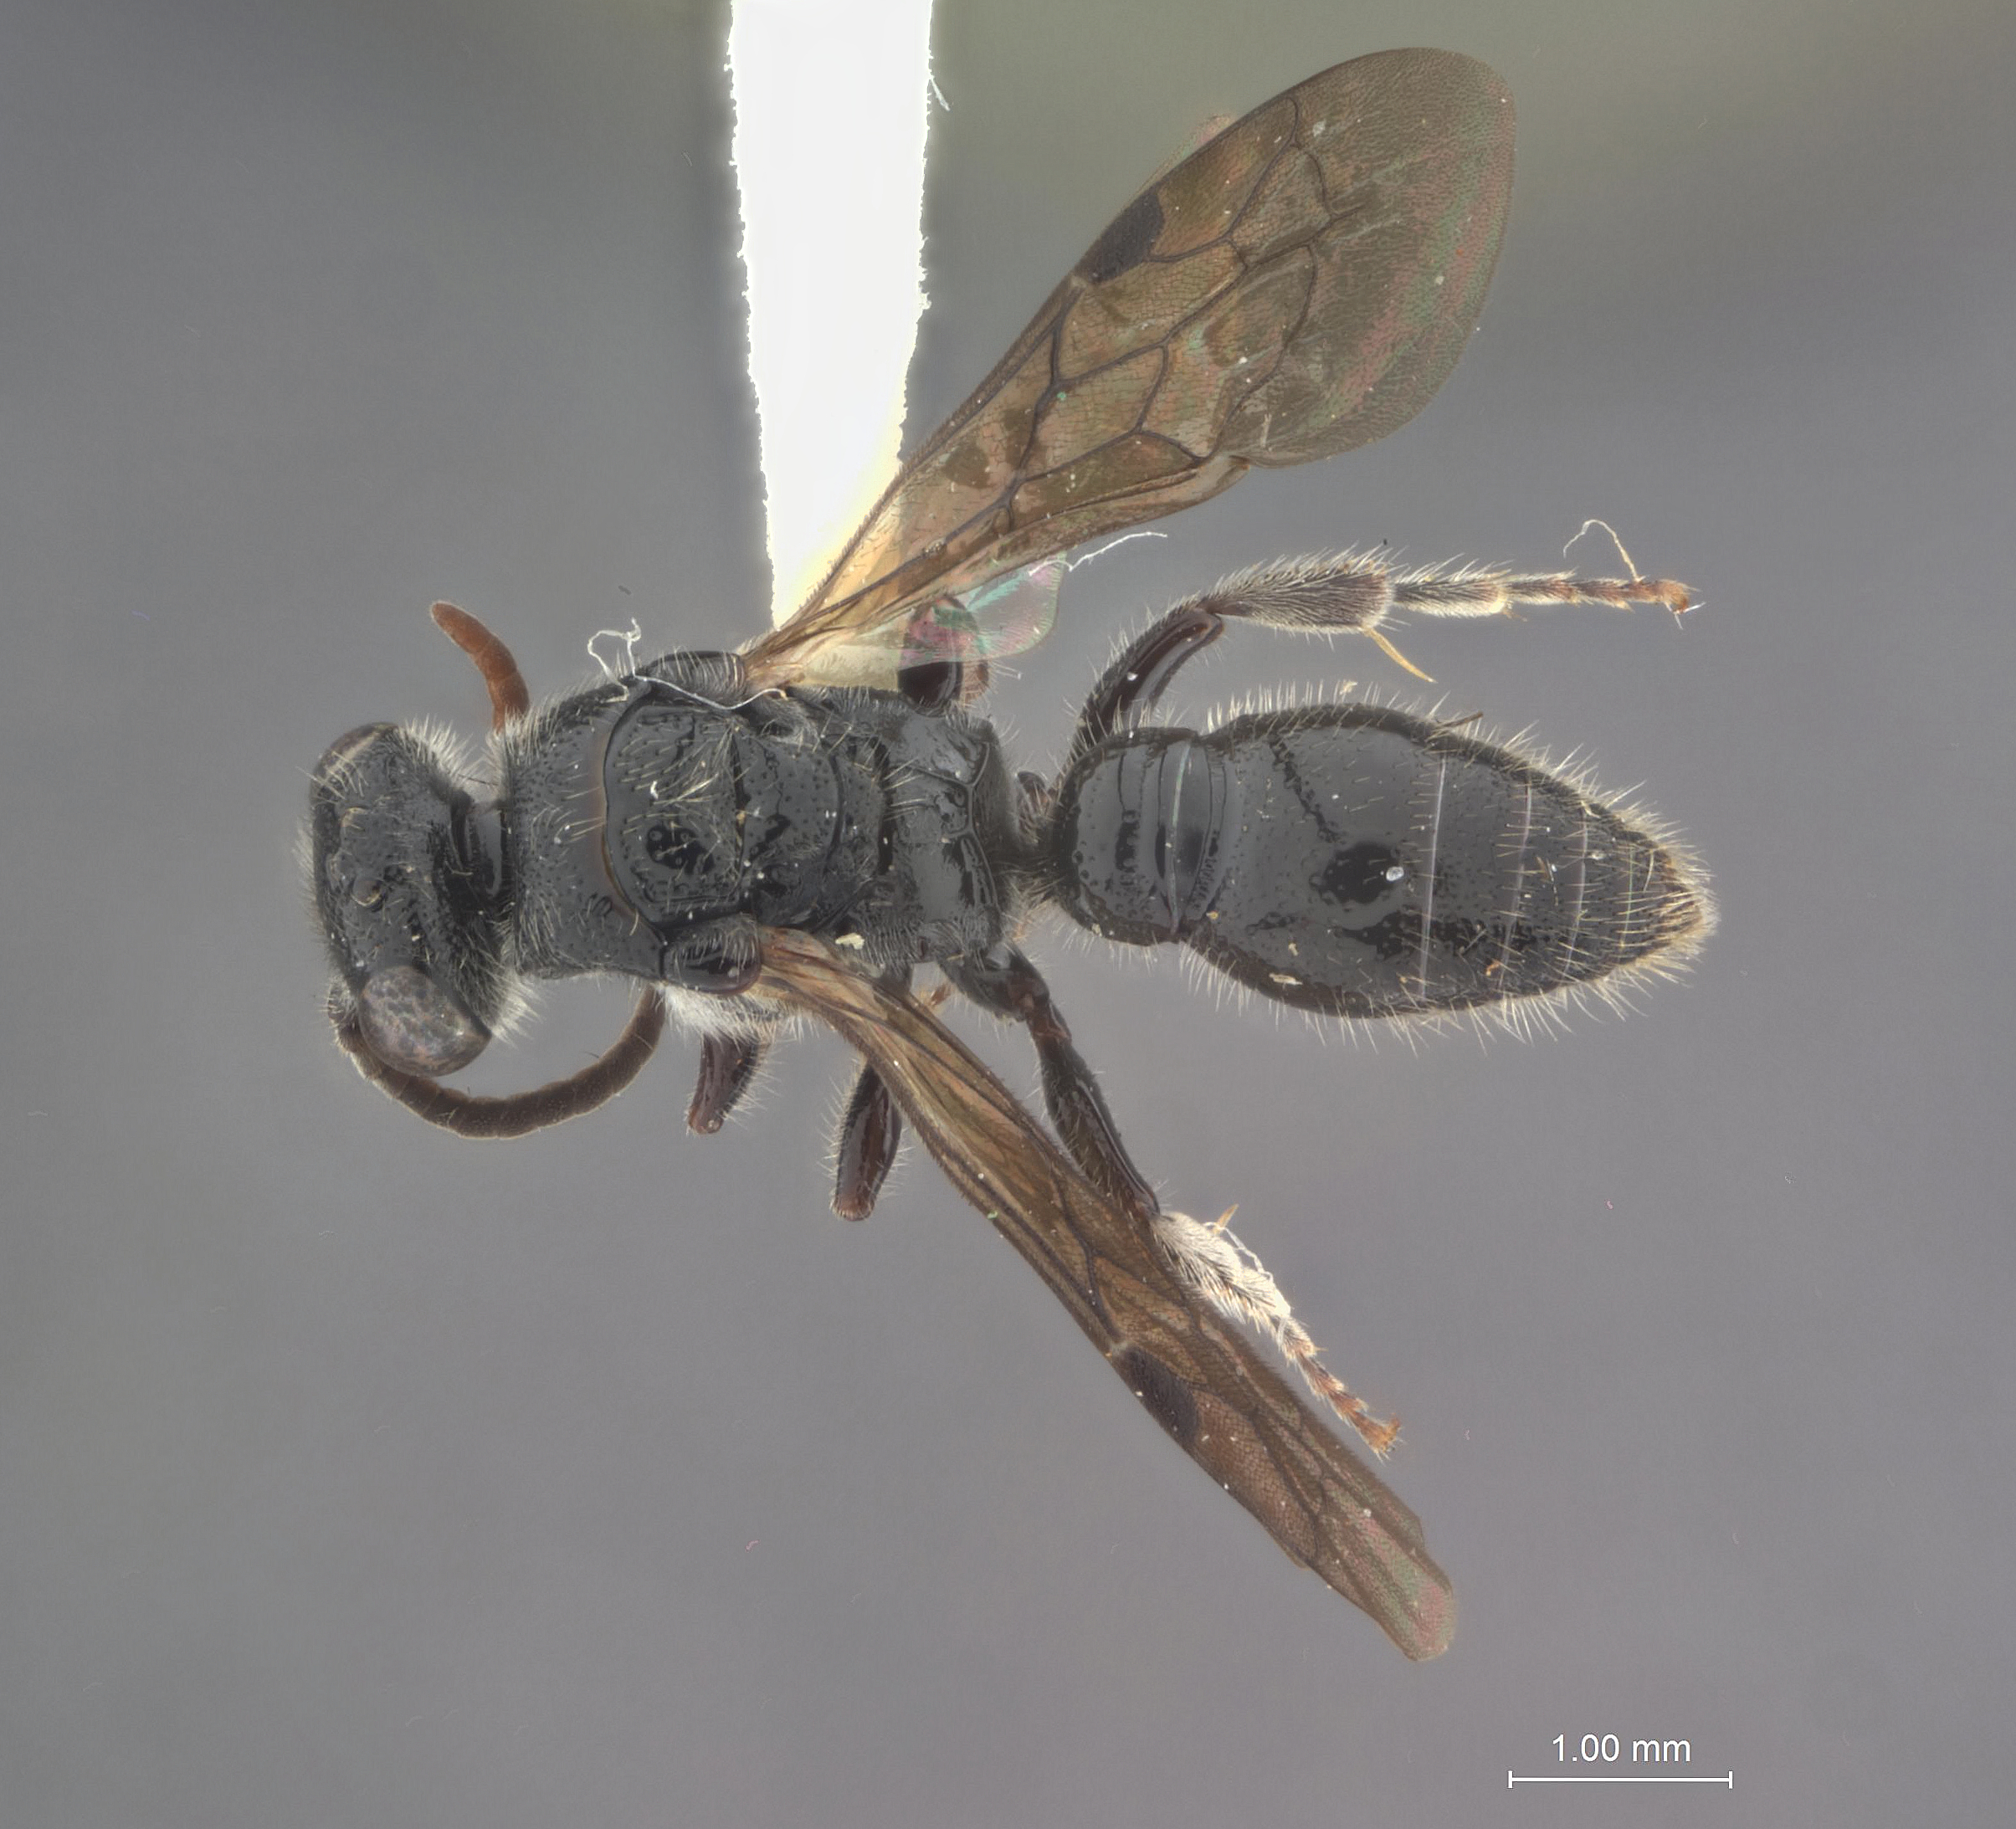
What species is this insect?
Tiphia grenada
